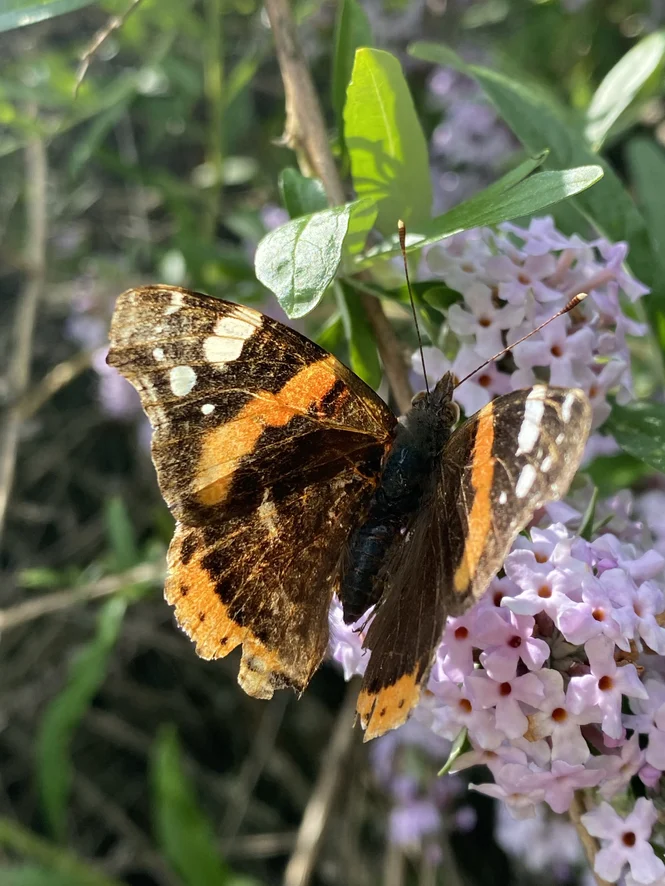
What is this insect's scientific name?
Vanessa atalanta
